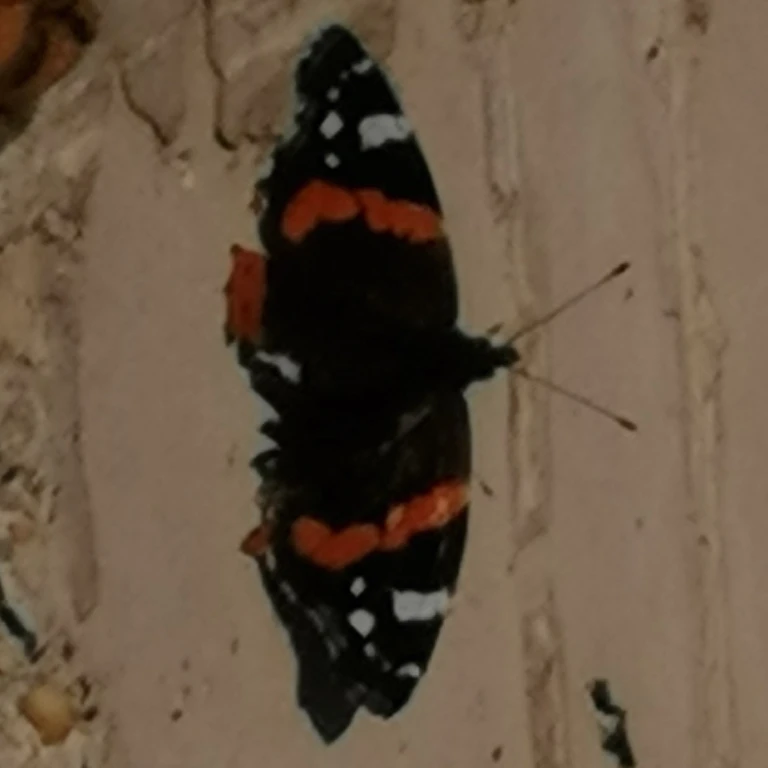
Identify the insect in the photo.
Vanessa atalanta
